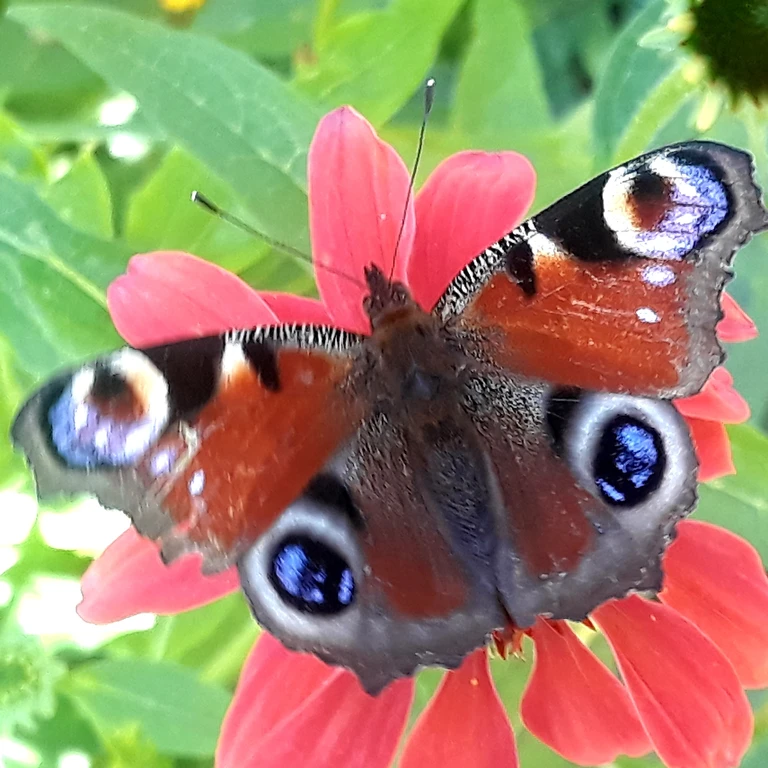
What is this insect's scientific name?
Aglais io
